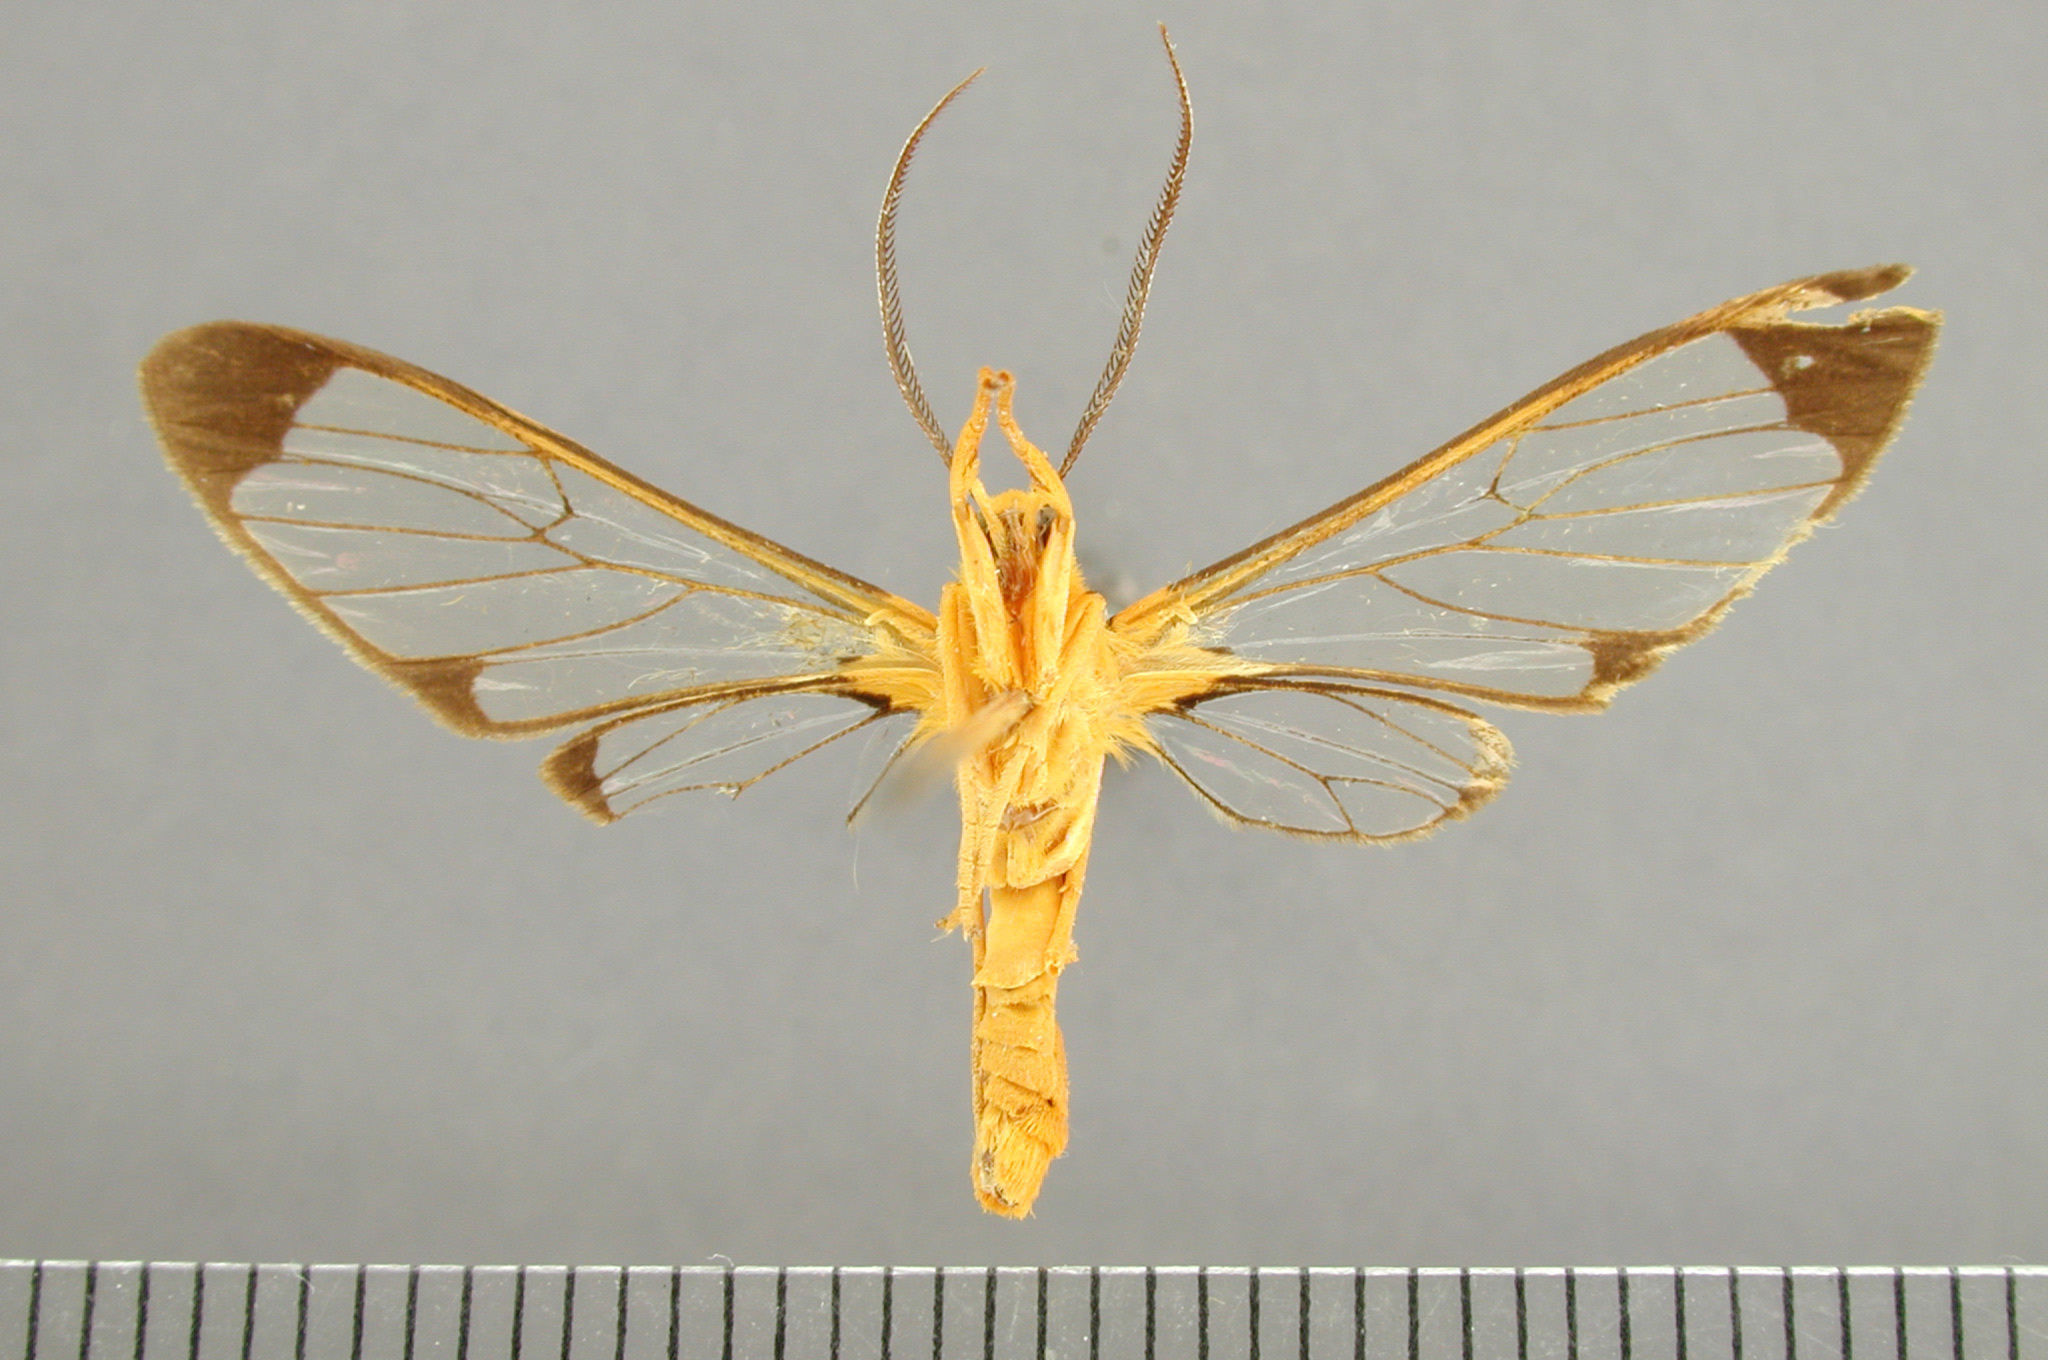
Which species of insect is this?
Isanthrene monticola
